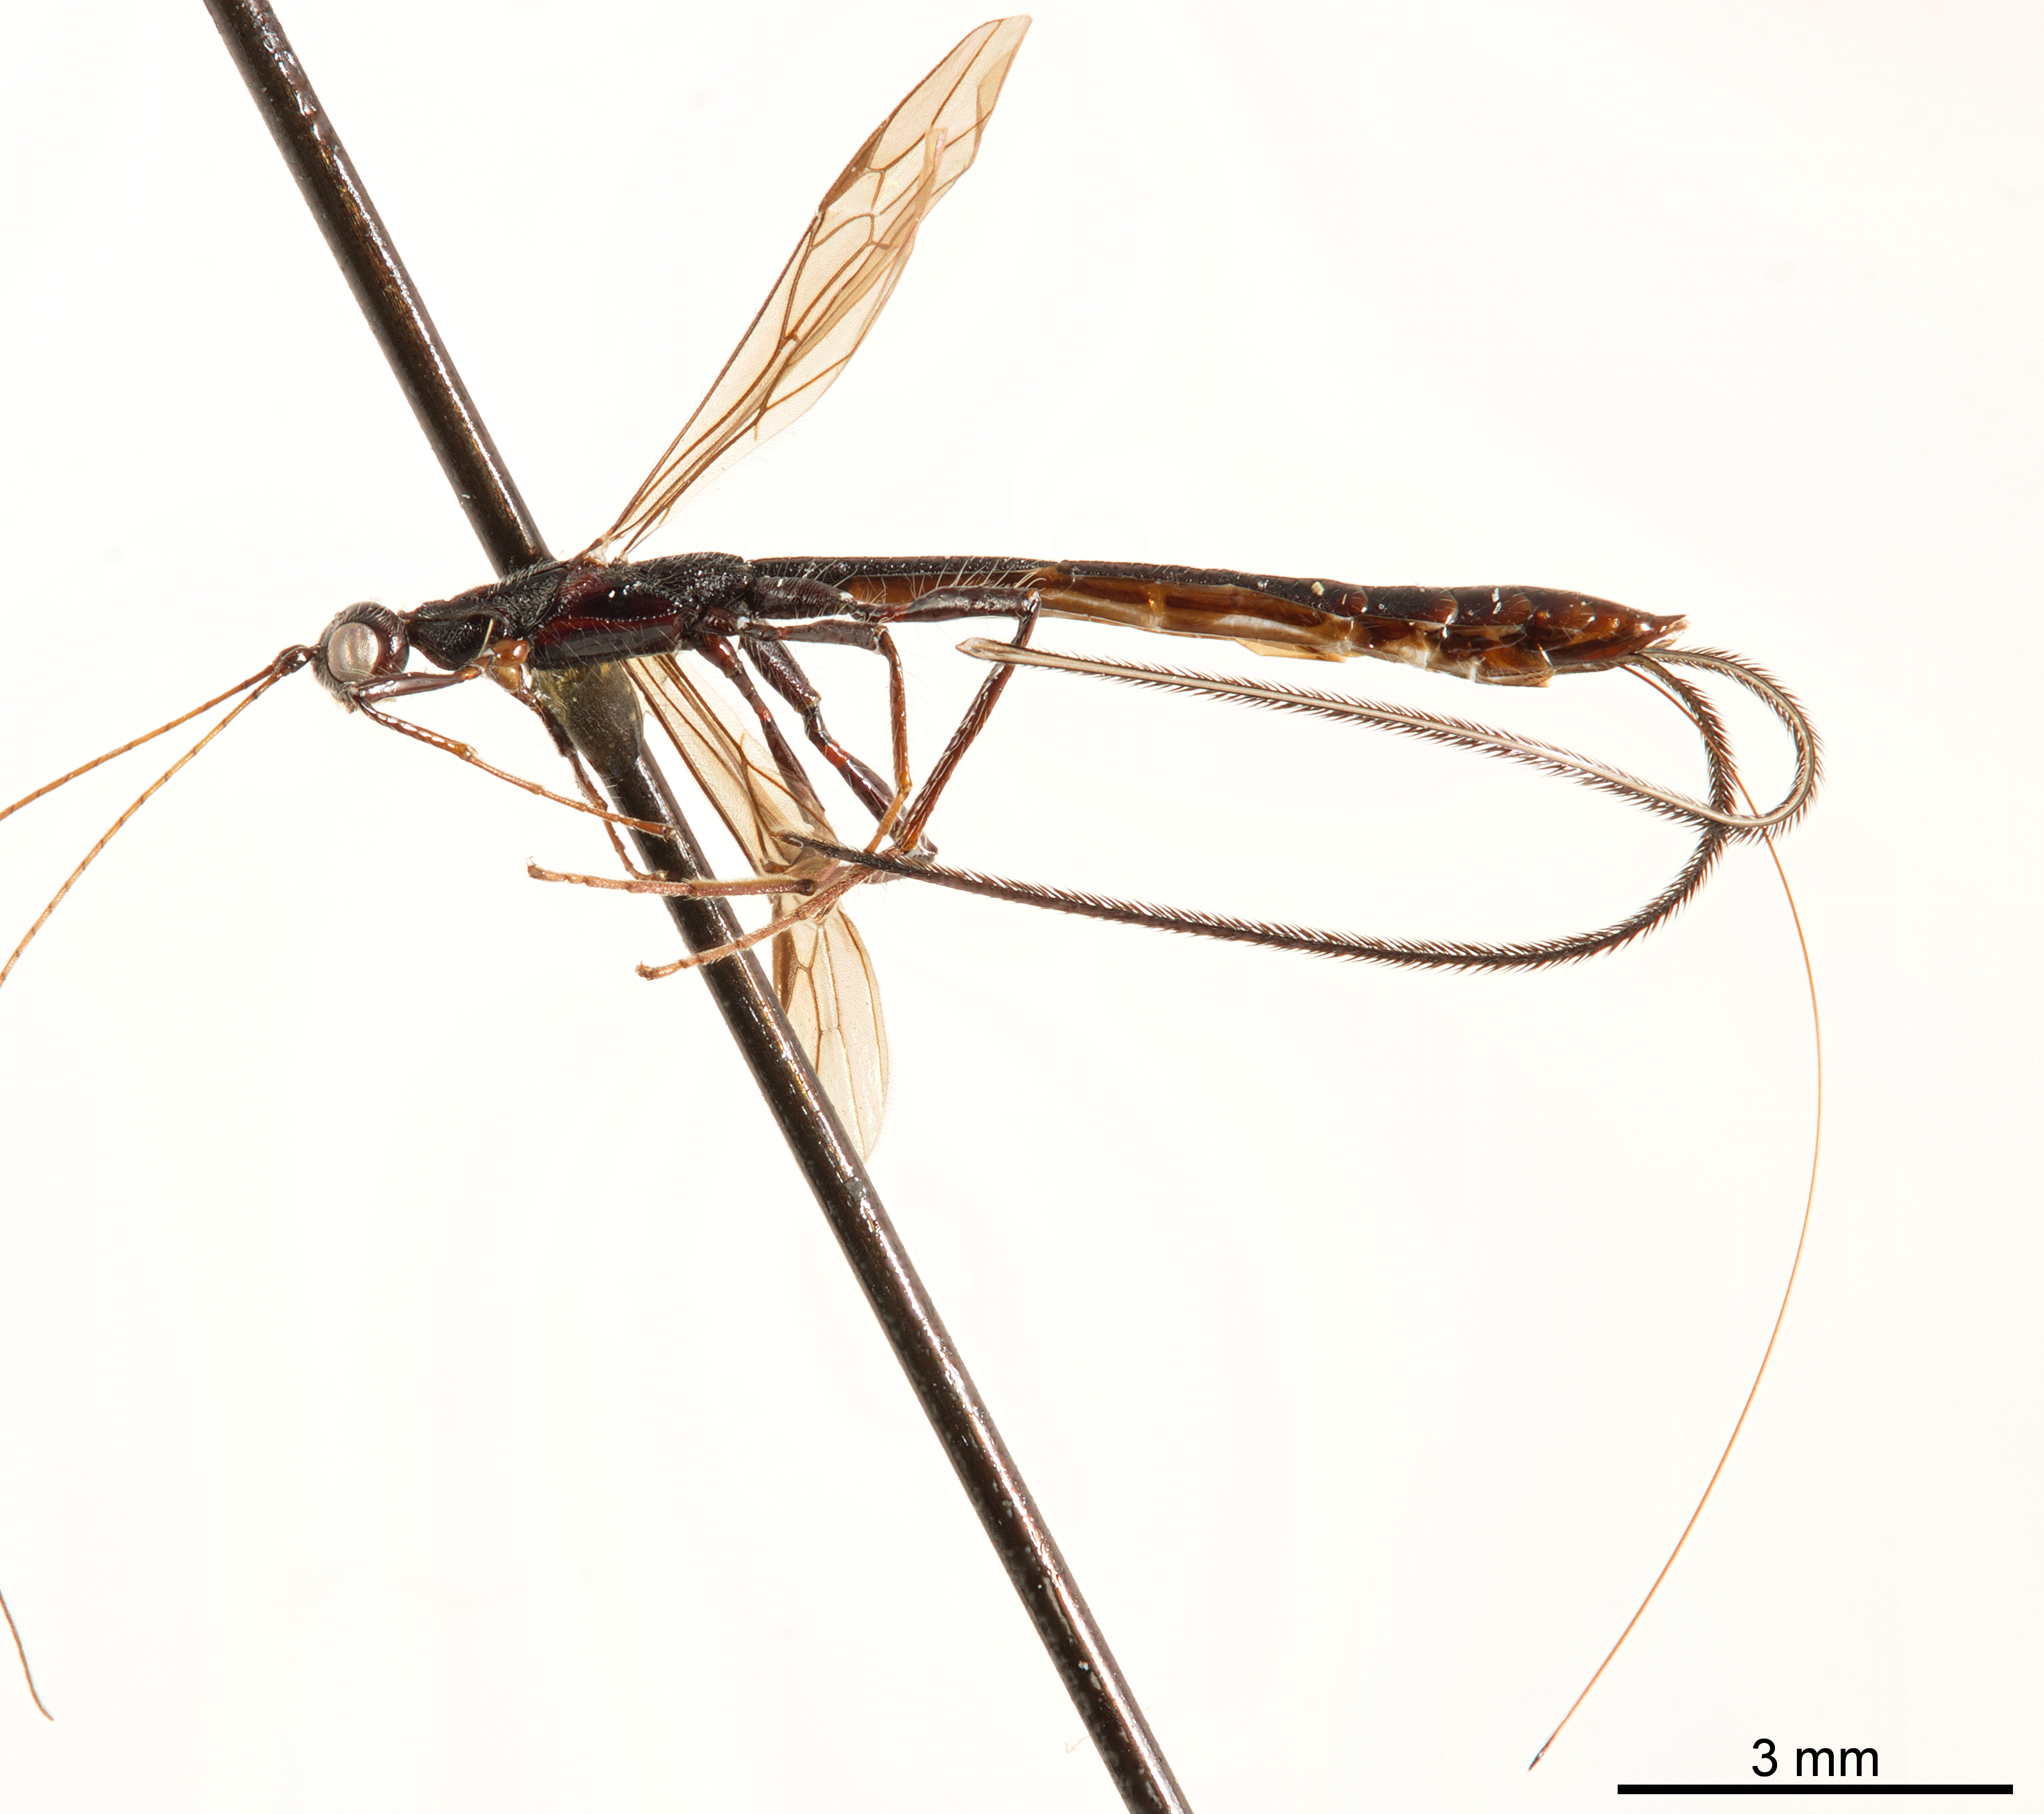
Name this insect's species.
Curtiselloides pilosus
